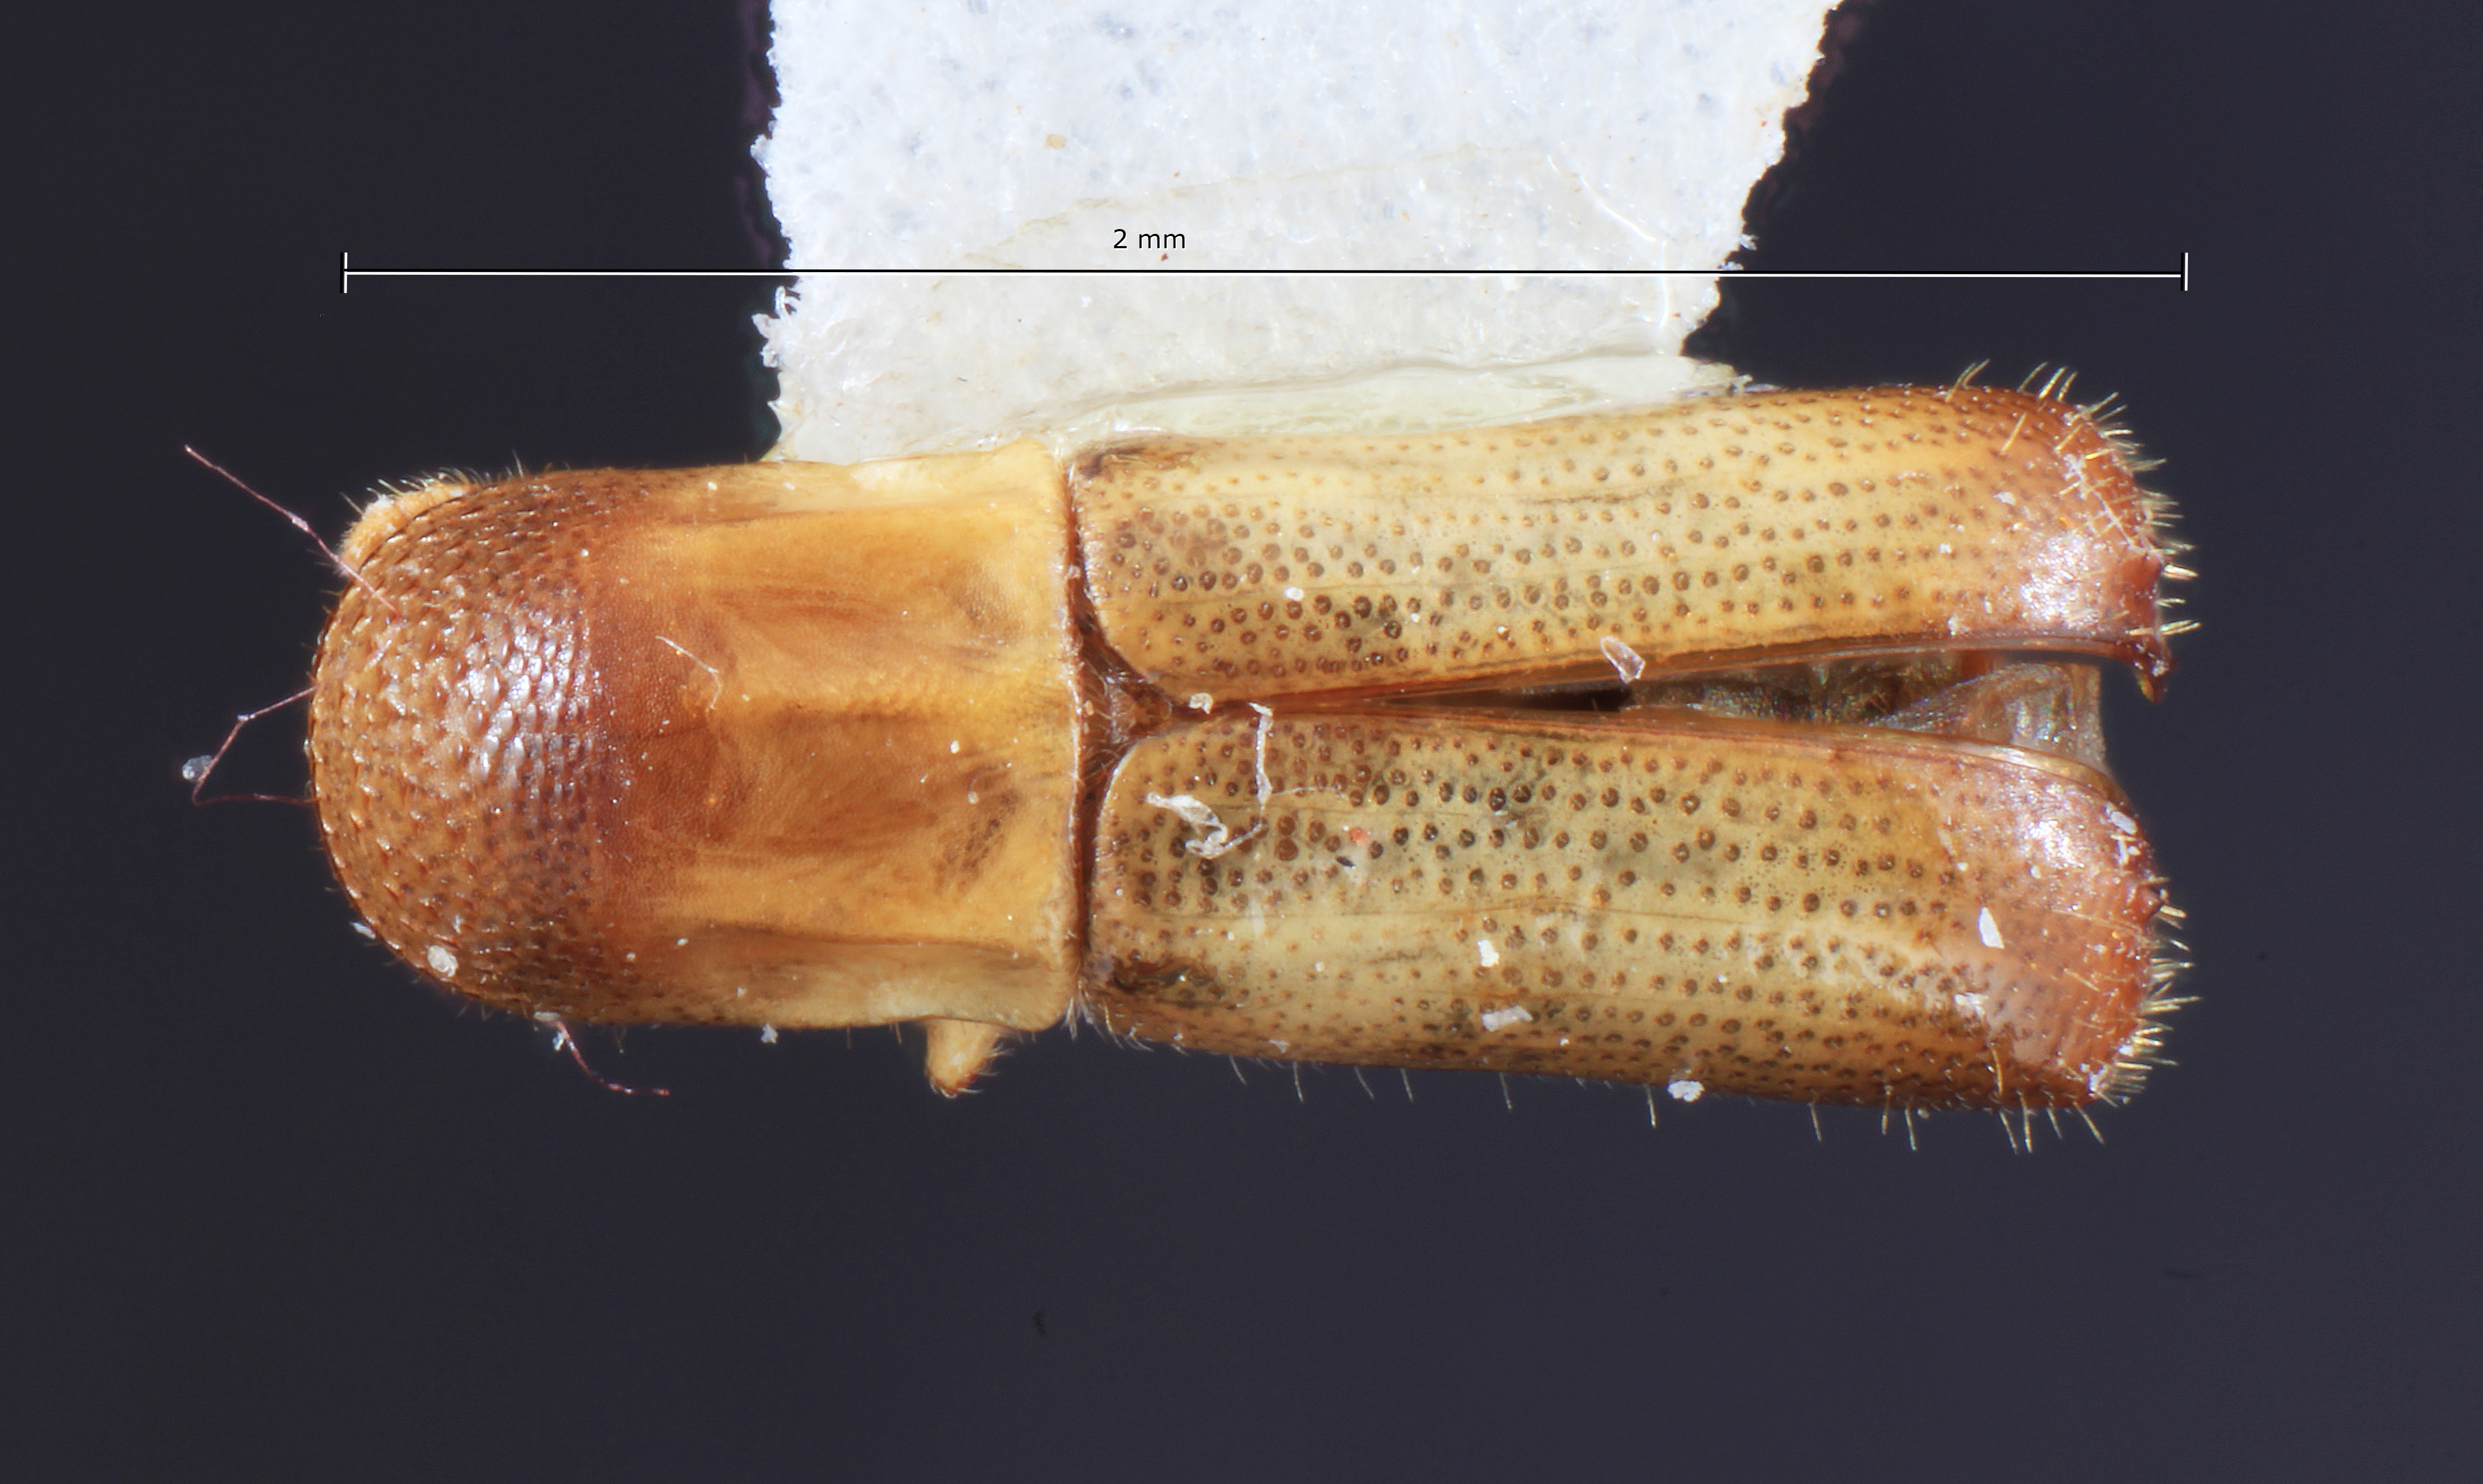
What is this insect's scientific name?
Gnathotrupes bituberculatus
